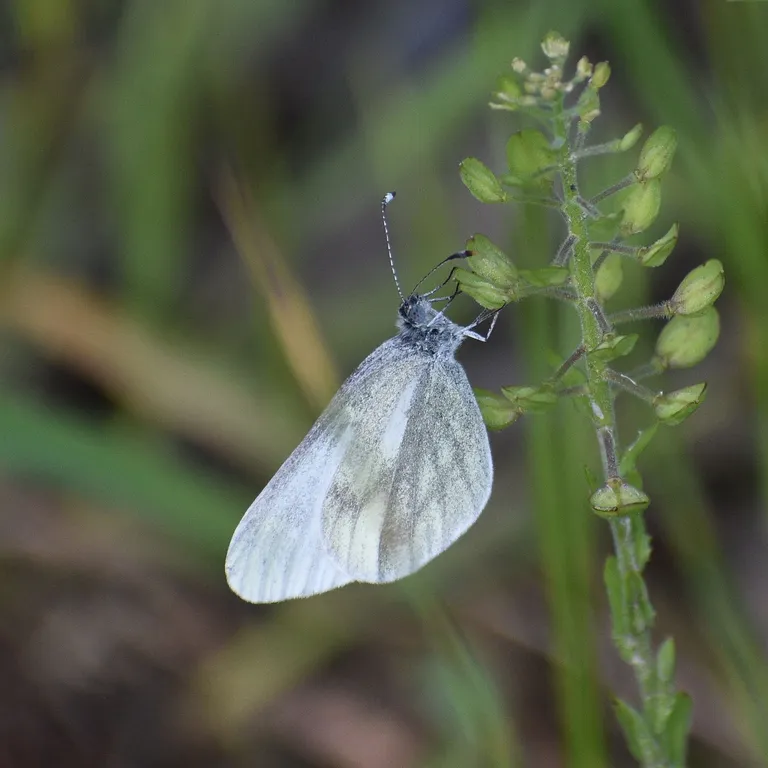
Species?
Leptidea sinapis/juvernica
